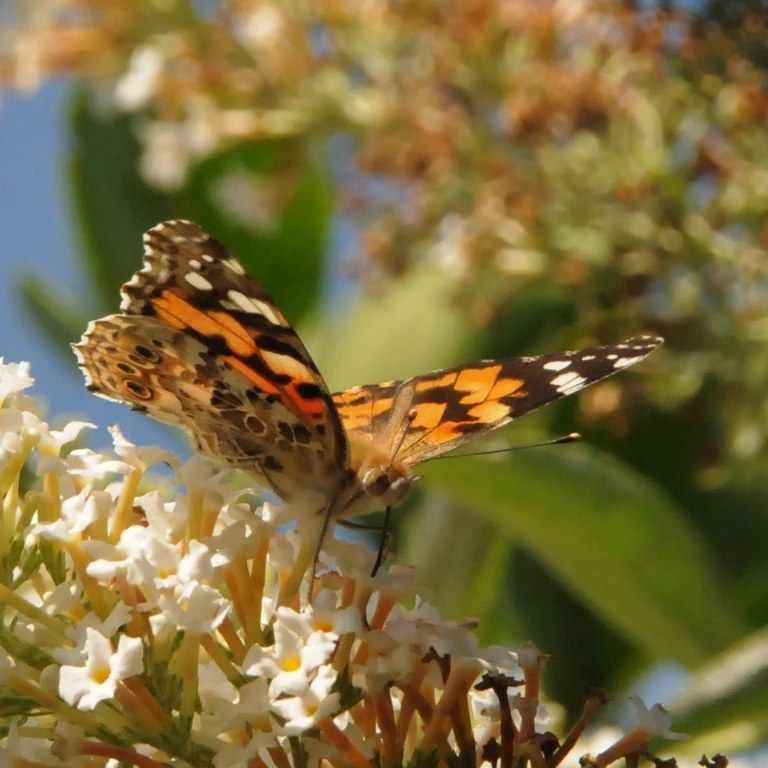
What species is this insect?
Vanessa cardui
